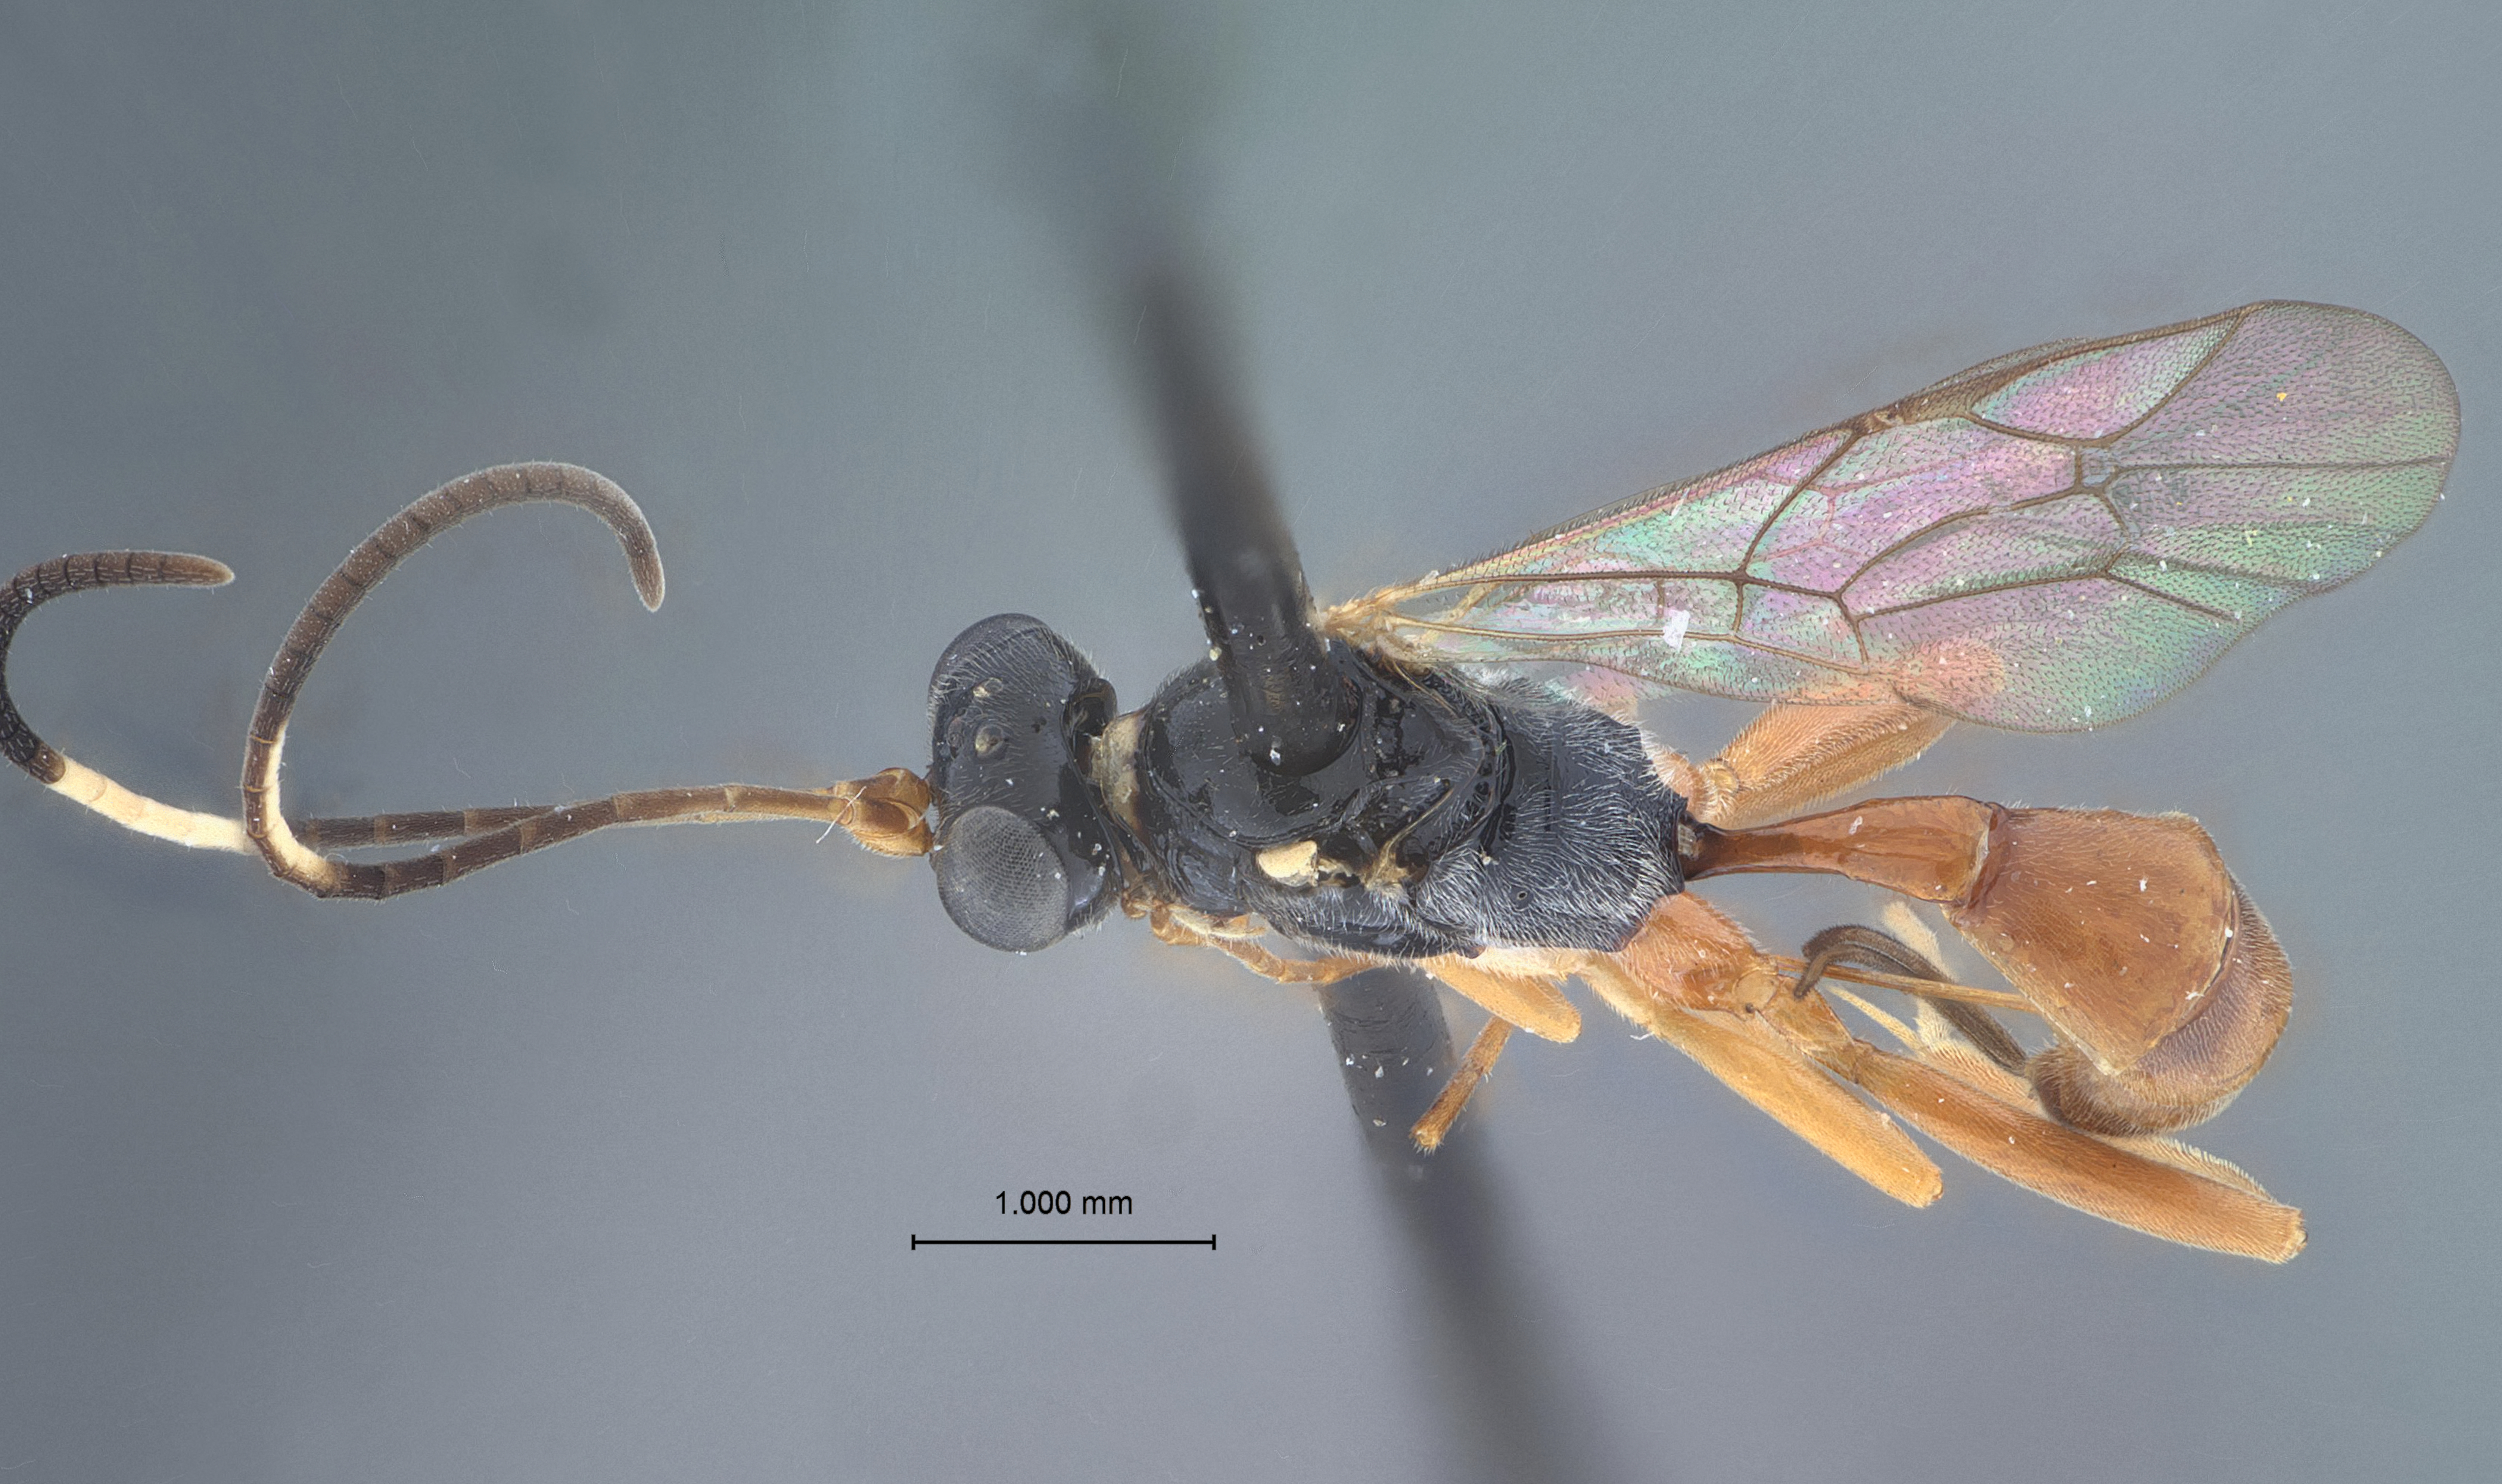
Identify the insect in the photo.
Hemisphragis debilis
